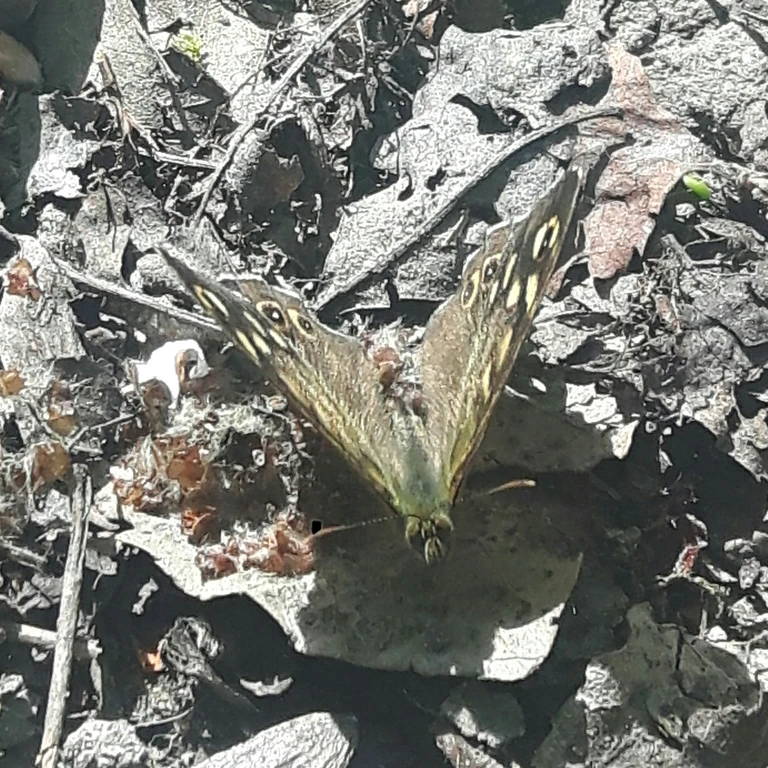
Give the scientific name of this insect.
Pararge aegeria
